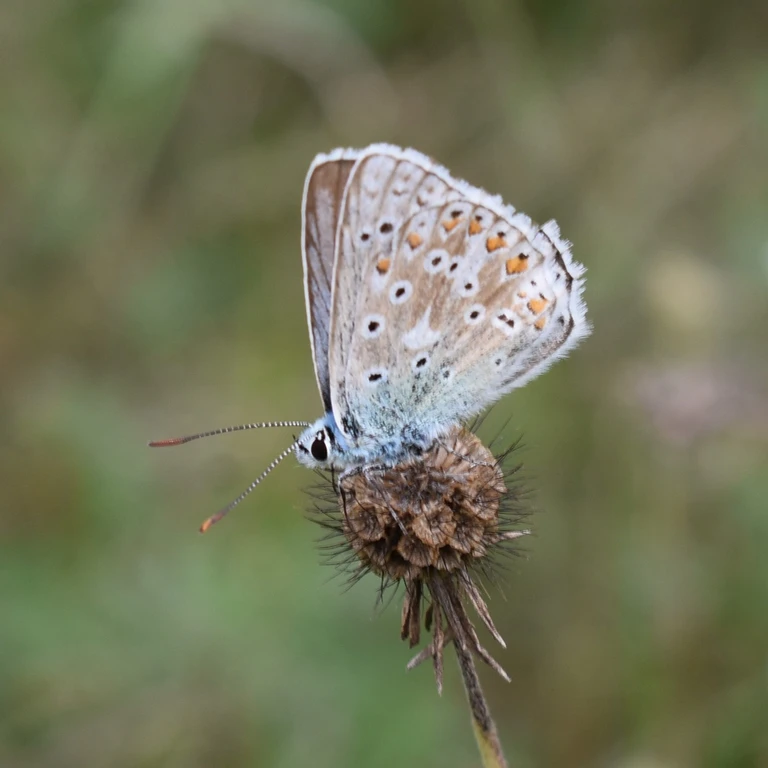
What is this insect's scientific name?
Lysandra coridon
